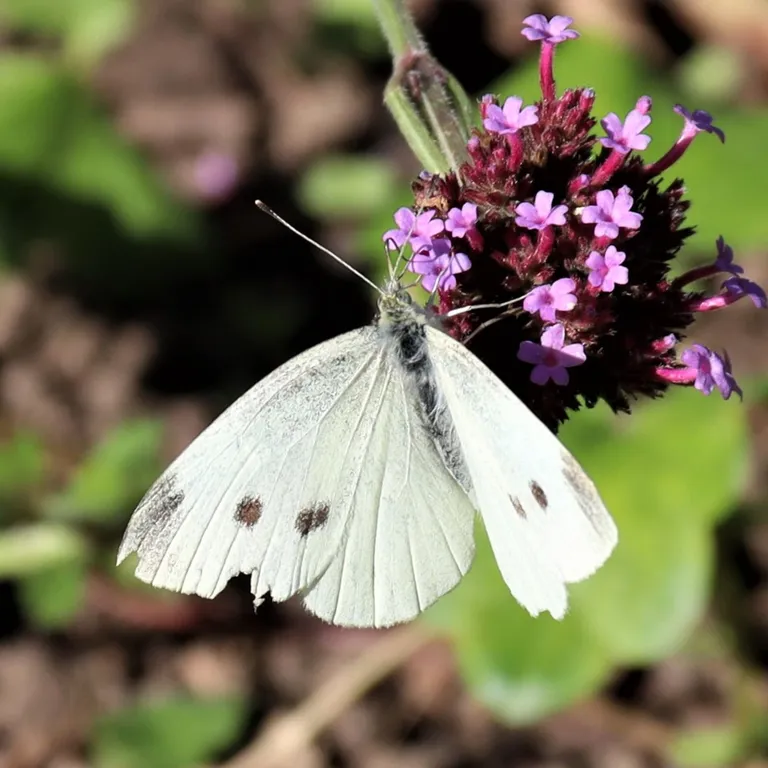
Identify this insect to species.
Pieris rapae
